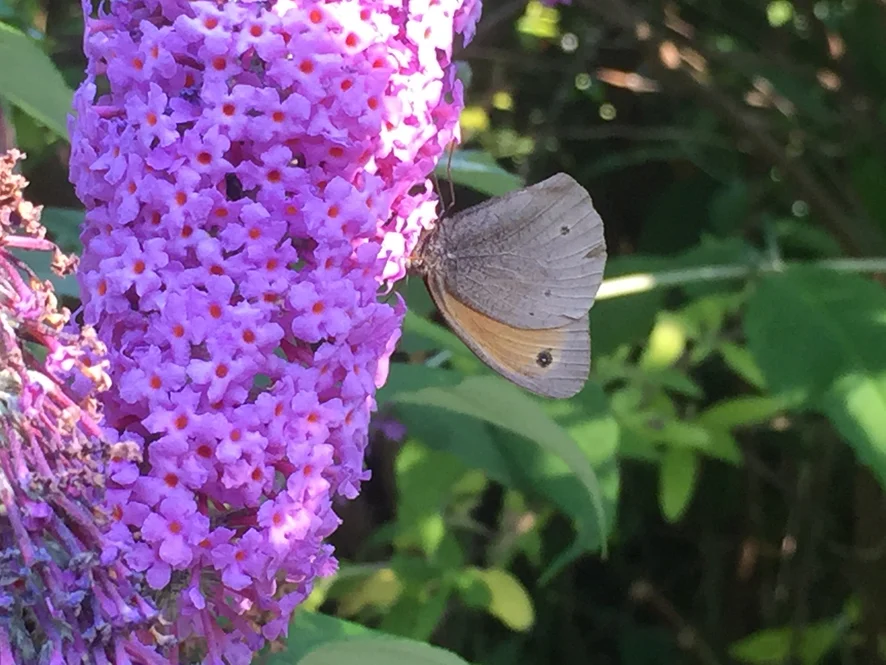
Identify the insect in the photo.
Maniola jurtina
